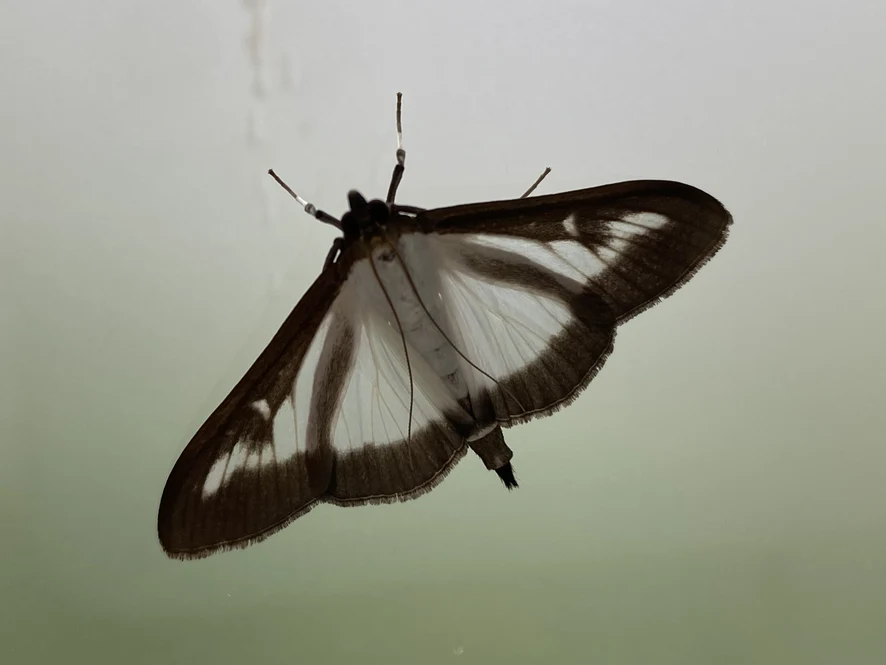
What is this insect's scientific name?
Cydalima perspectalis
